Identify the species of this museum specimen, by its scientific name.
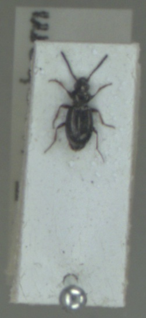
Bembidion lampros
